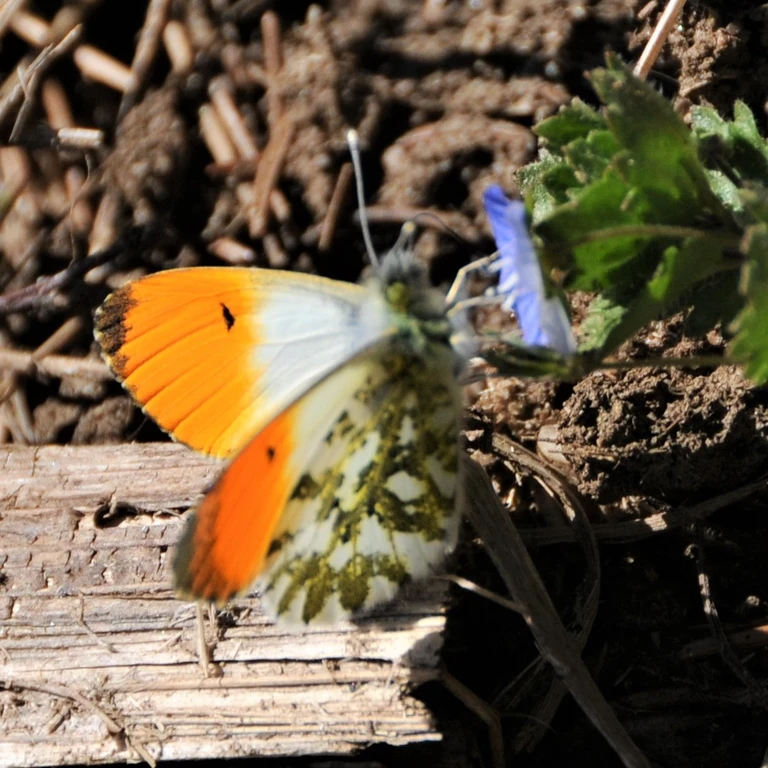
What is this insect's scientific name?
Anthocharis cardamines
